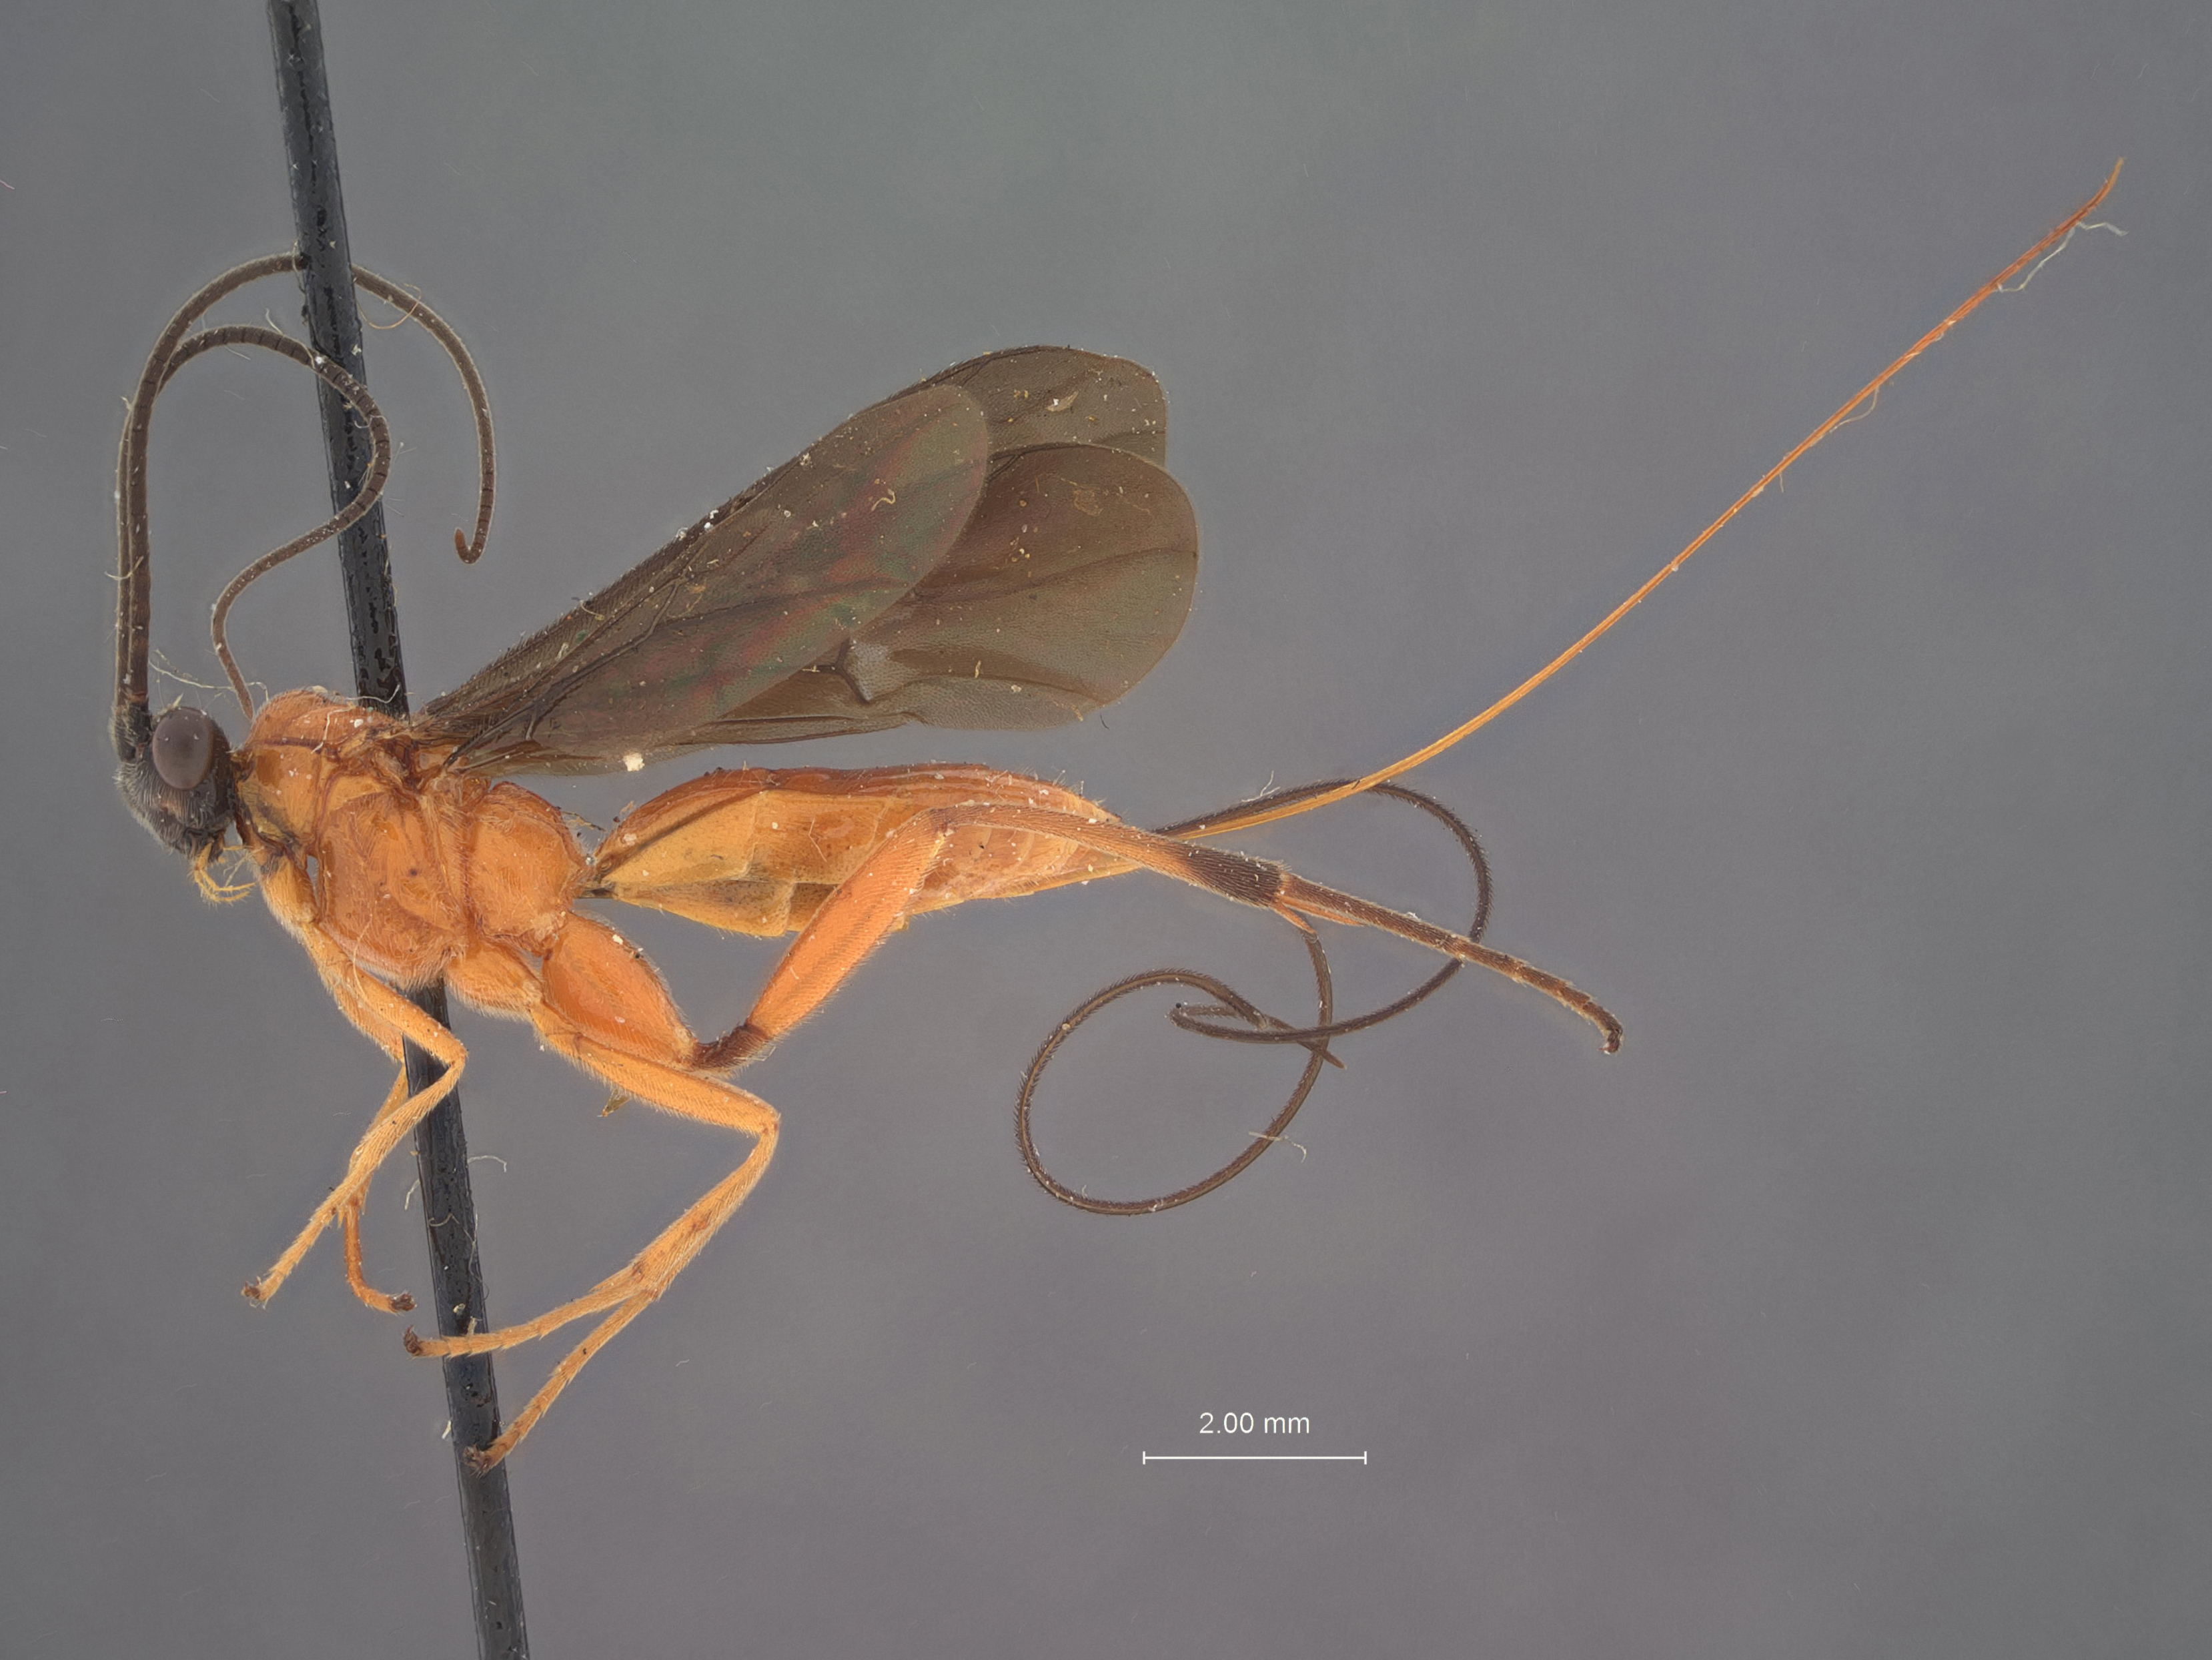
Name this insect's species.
Bassus marginatifrons
